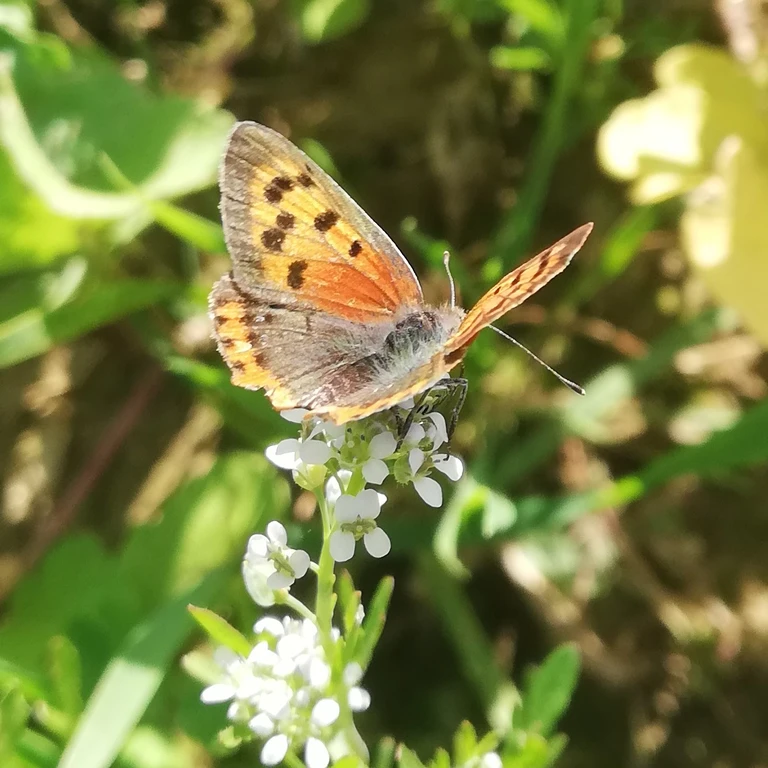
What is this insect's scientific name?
Lycaena phlaeas
